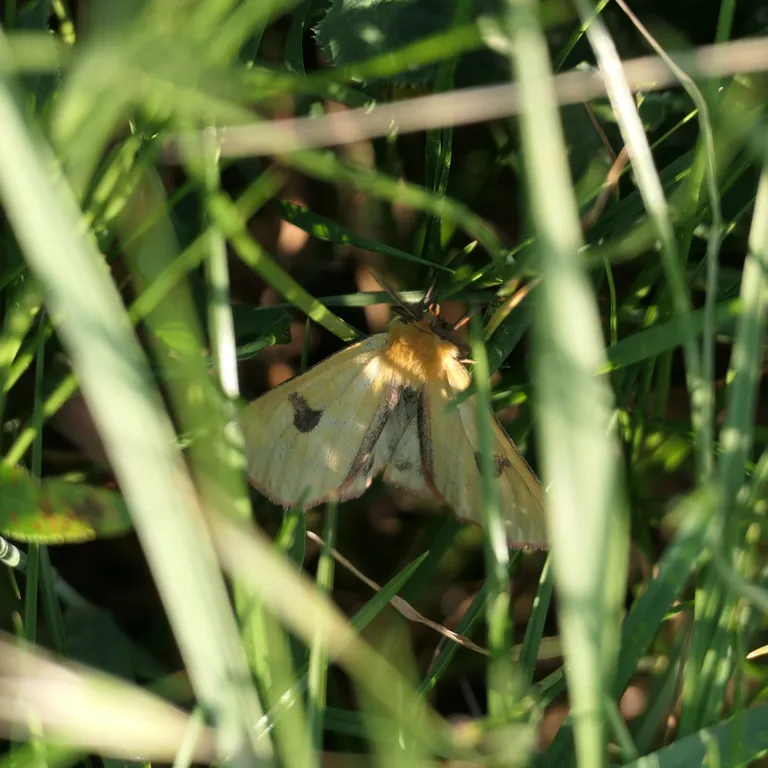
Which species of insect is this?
Diacrisia sannio
